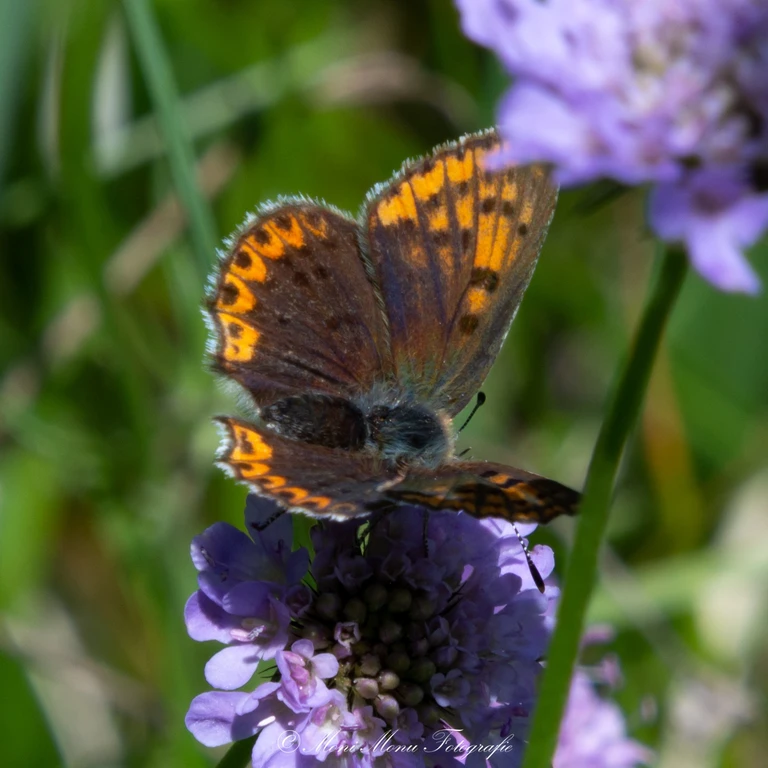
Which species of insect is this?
Lycaena tityrus (also Loweia tityrus)
